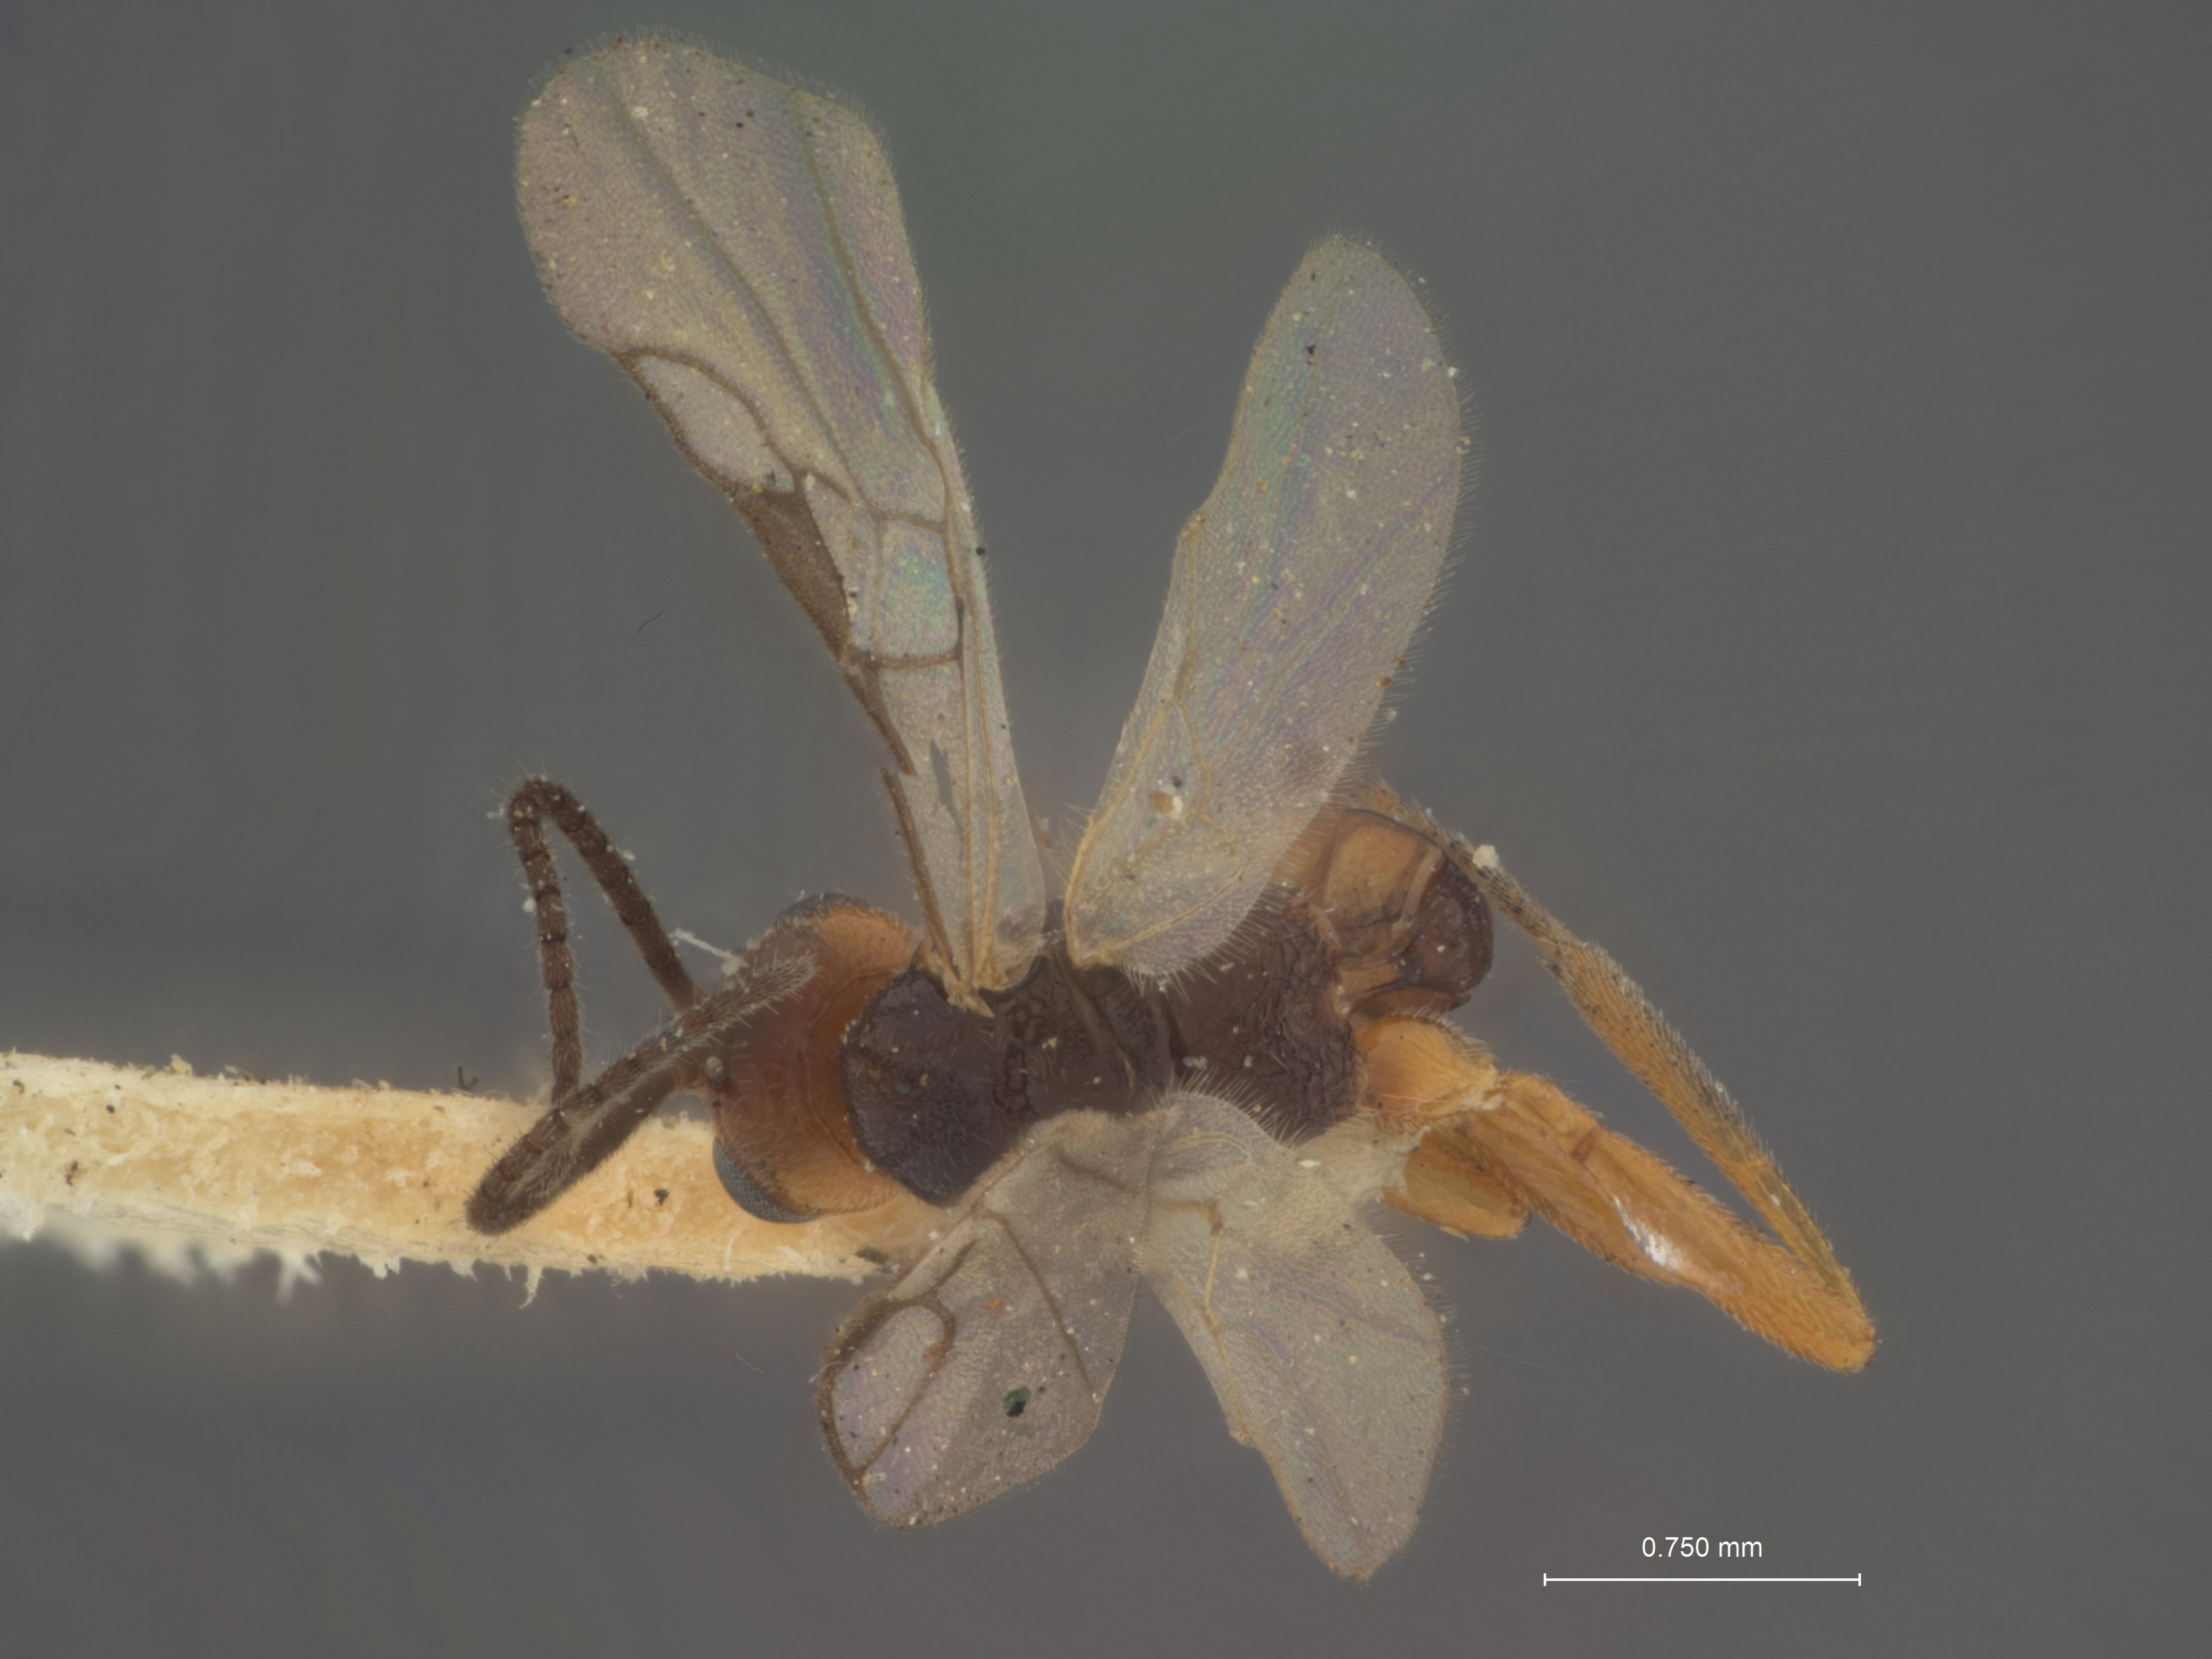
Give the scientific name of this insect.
Dinocampus pyri
